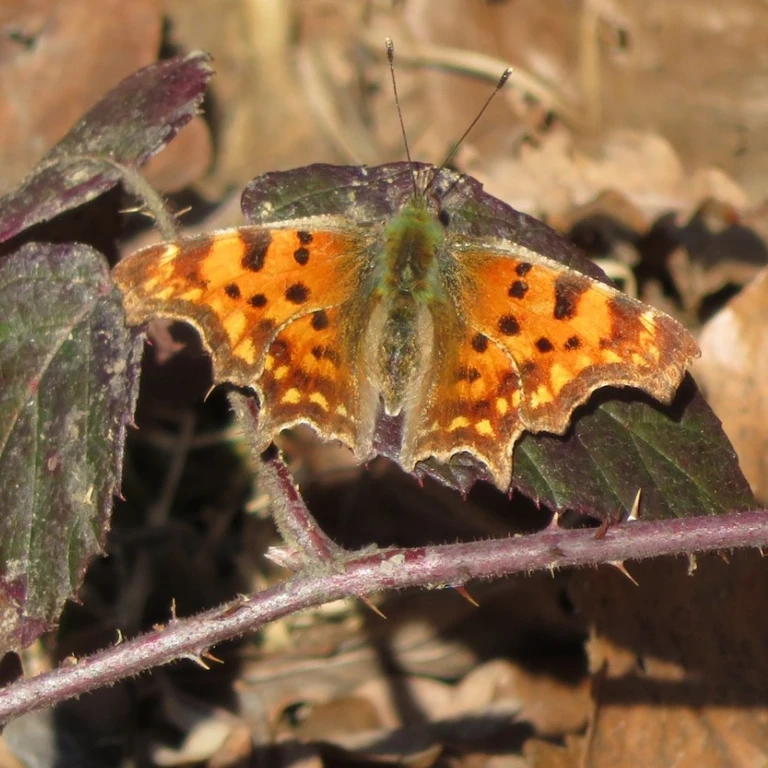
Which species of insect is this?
Polygonia c-album
